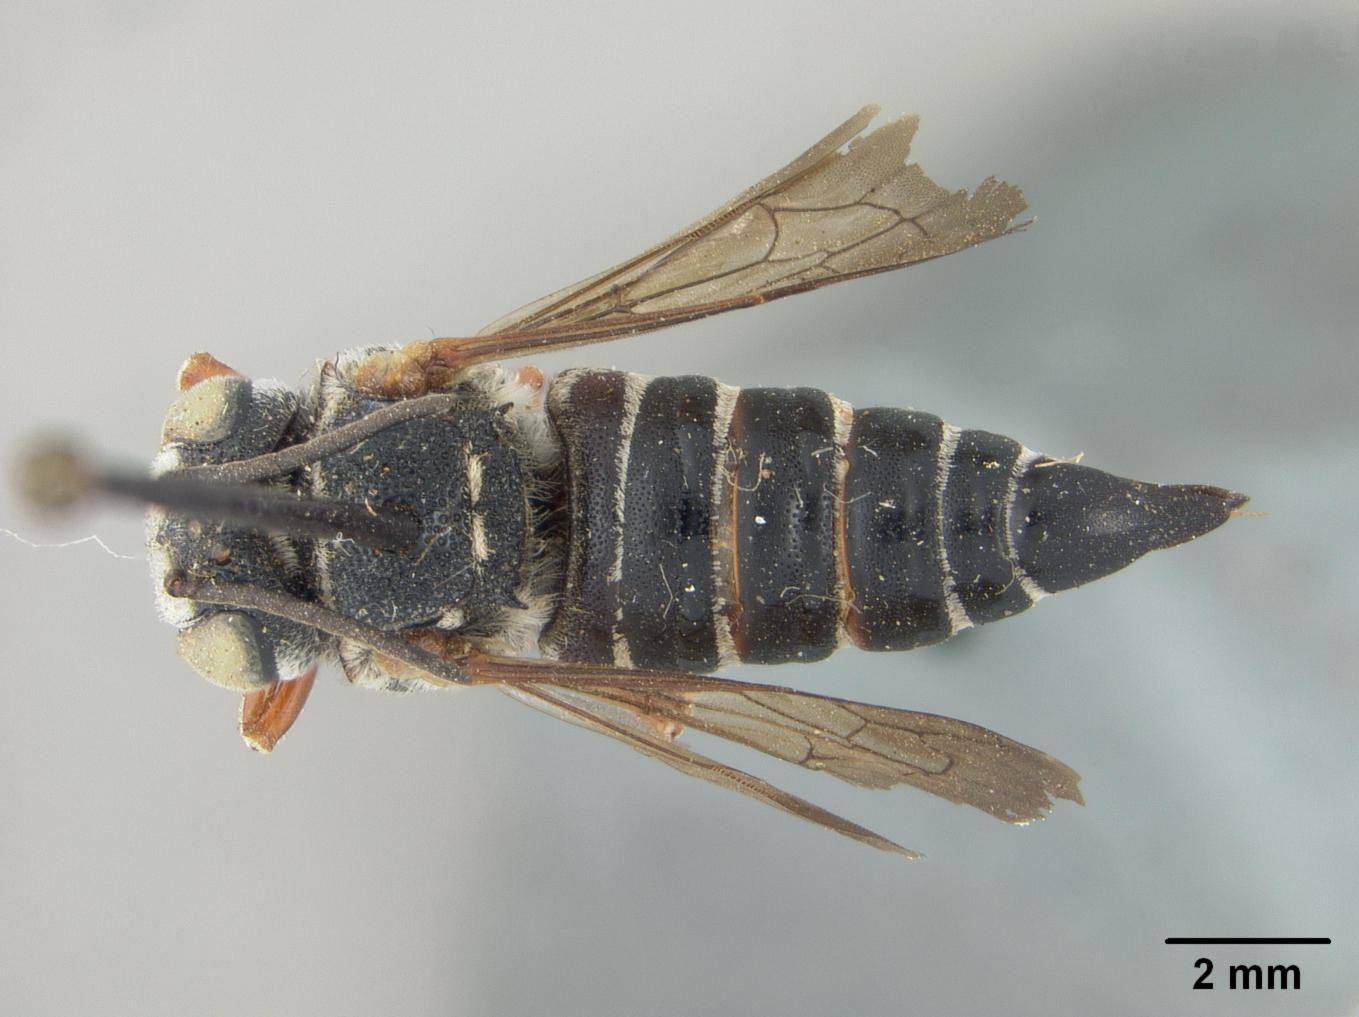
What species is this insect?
Coelioxys asteris
